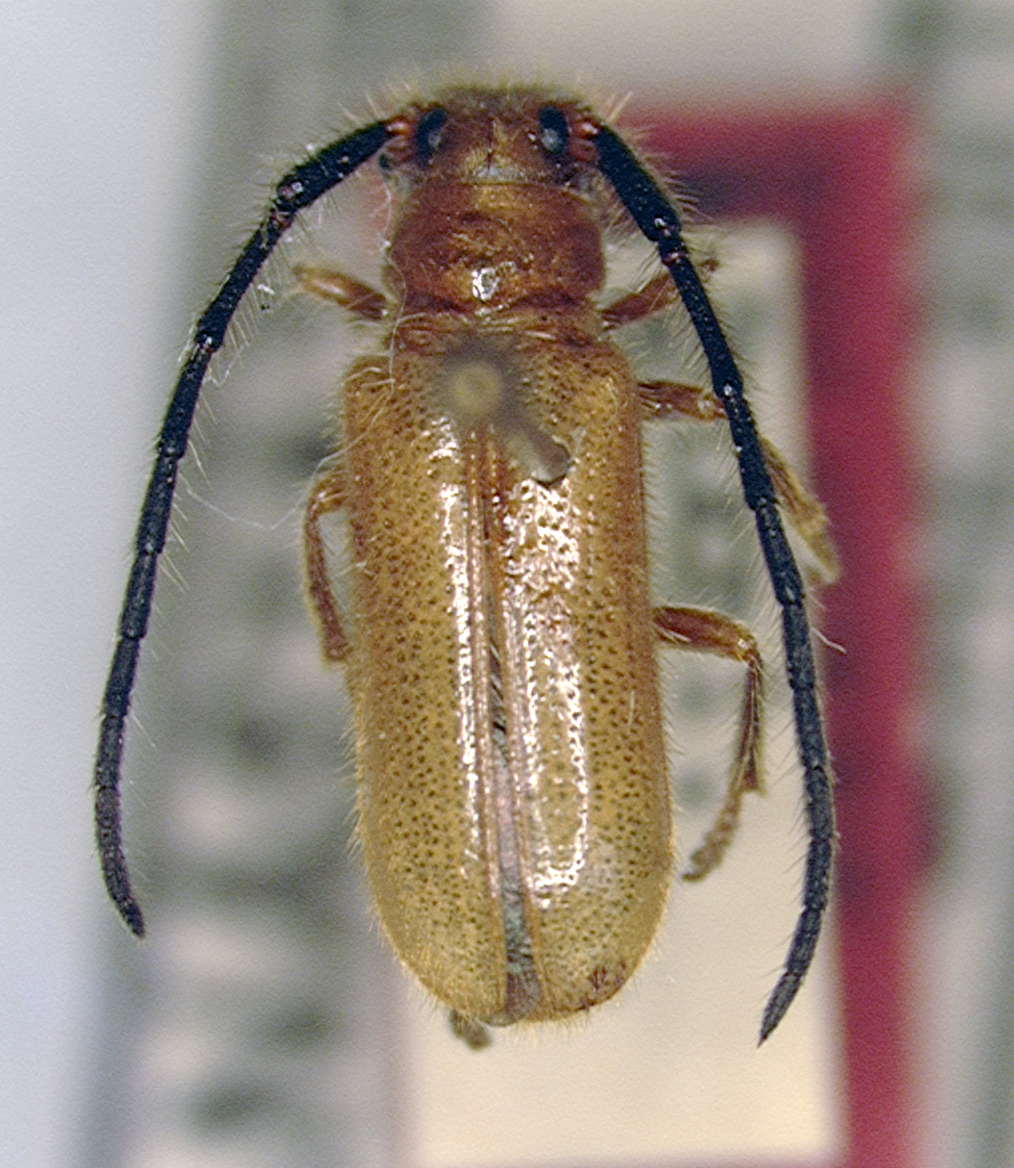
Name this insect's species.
Anastathes parva
